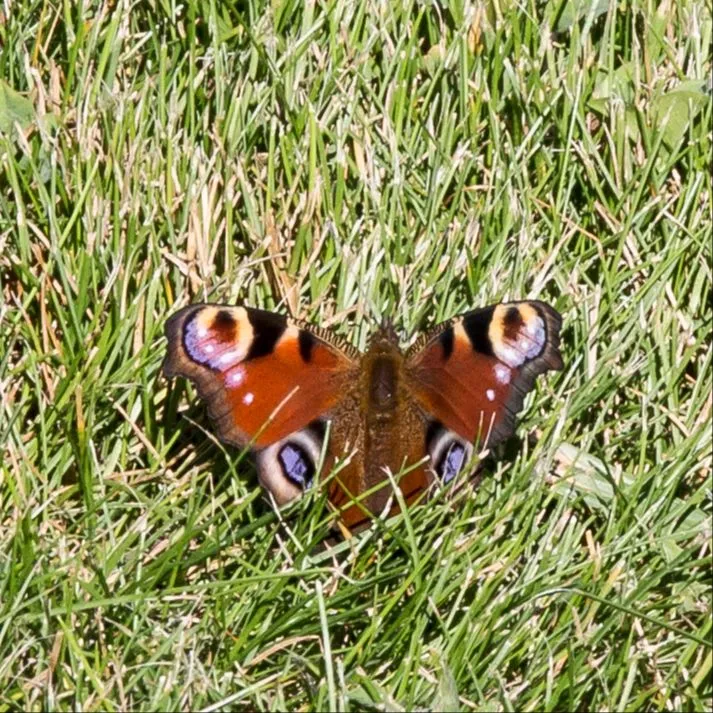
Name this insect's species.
Aglais io
